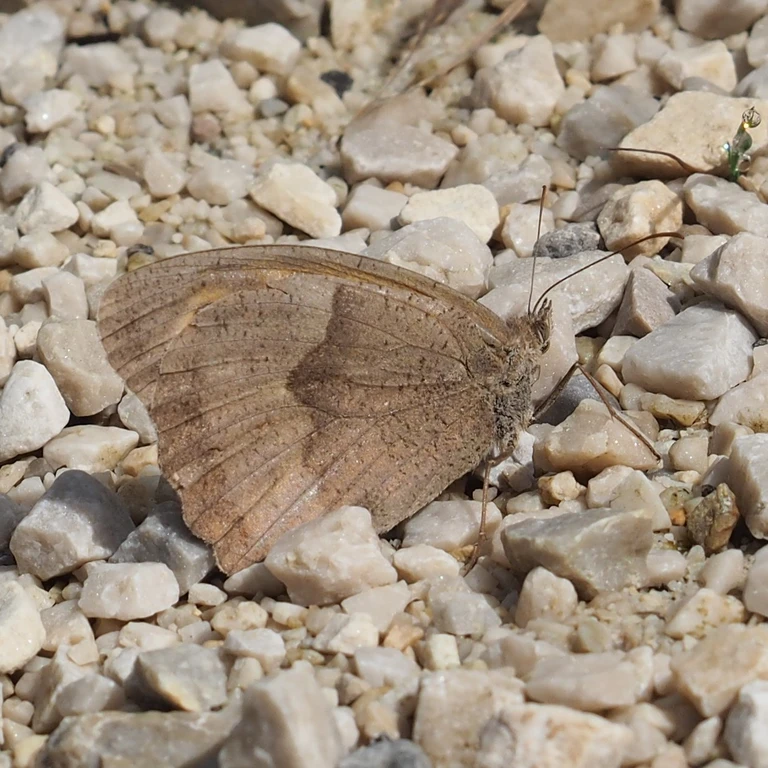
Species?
Maniola jurtina
